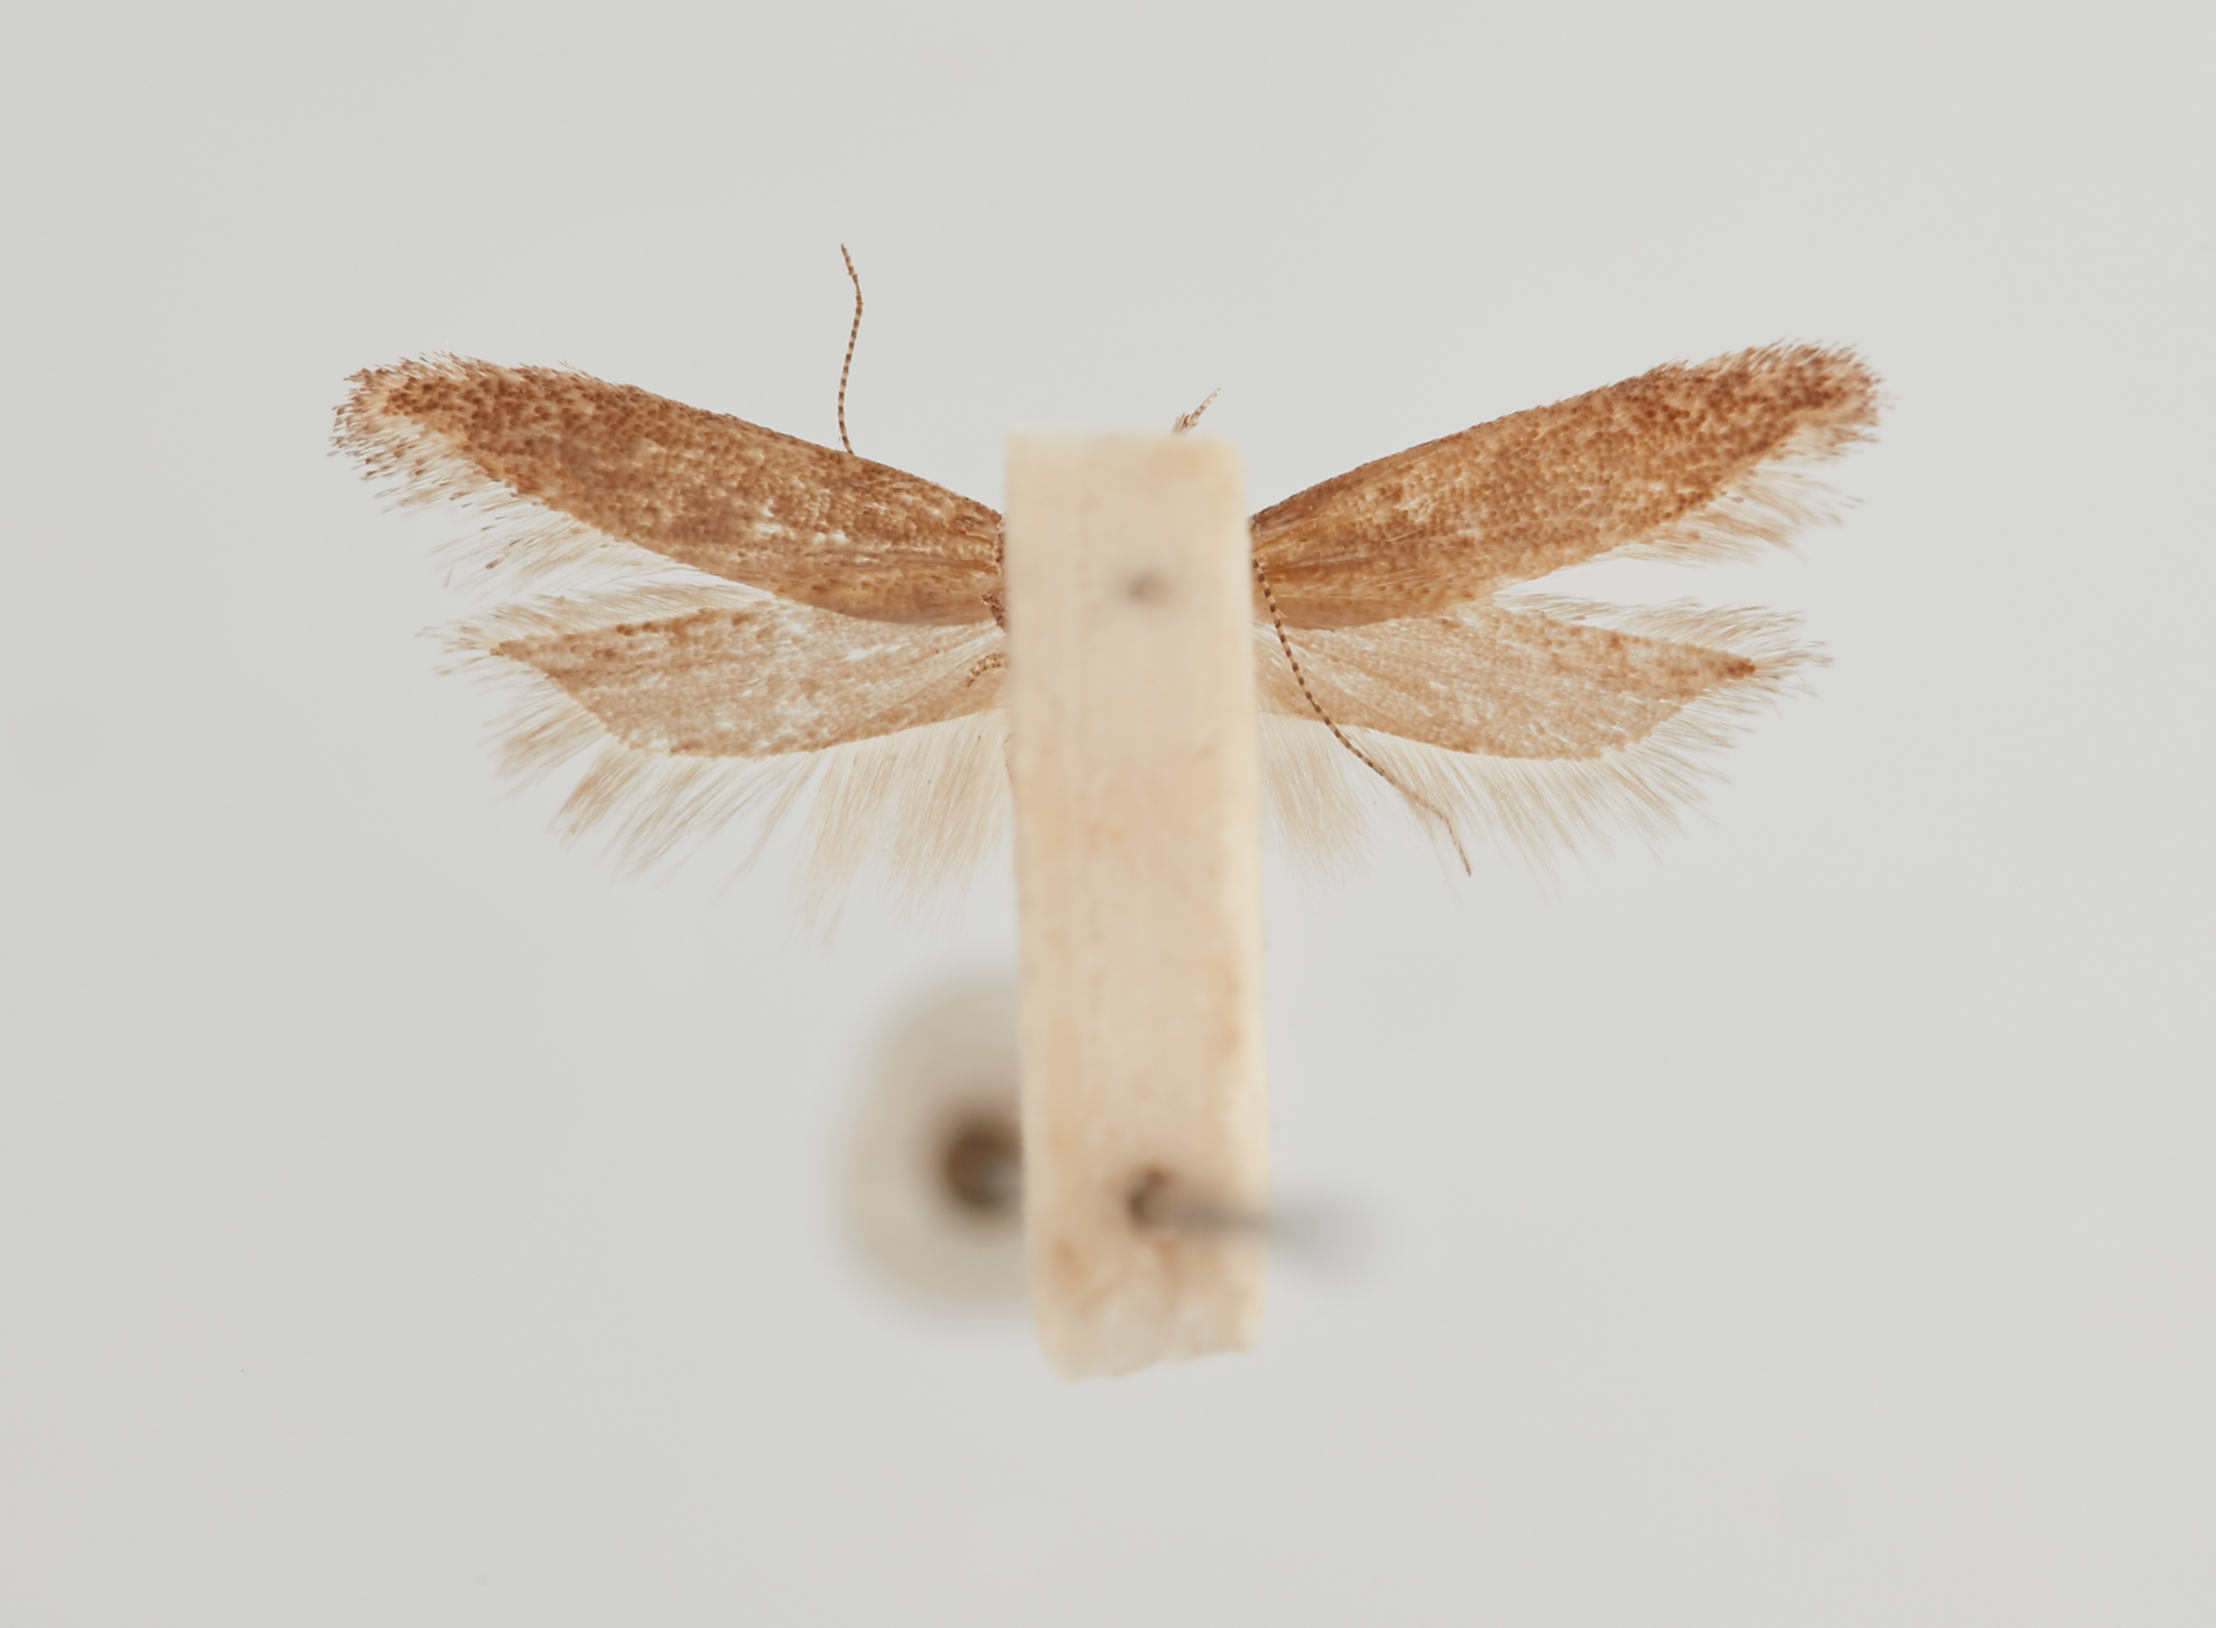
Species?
Exceptia neopetrella
